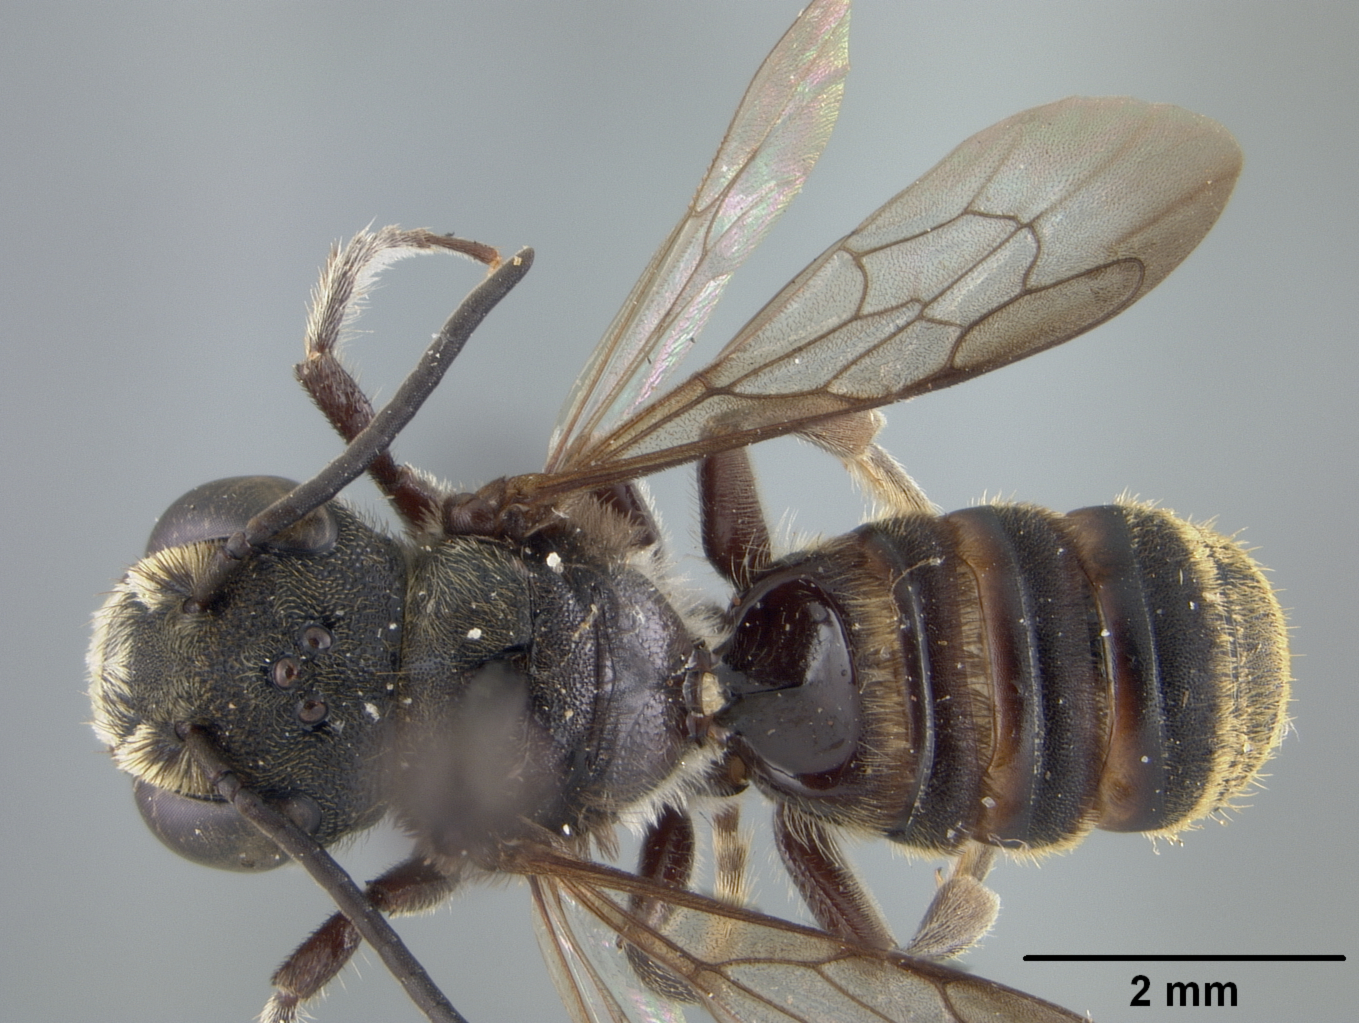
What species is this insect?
Megachile microdontura
